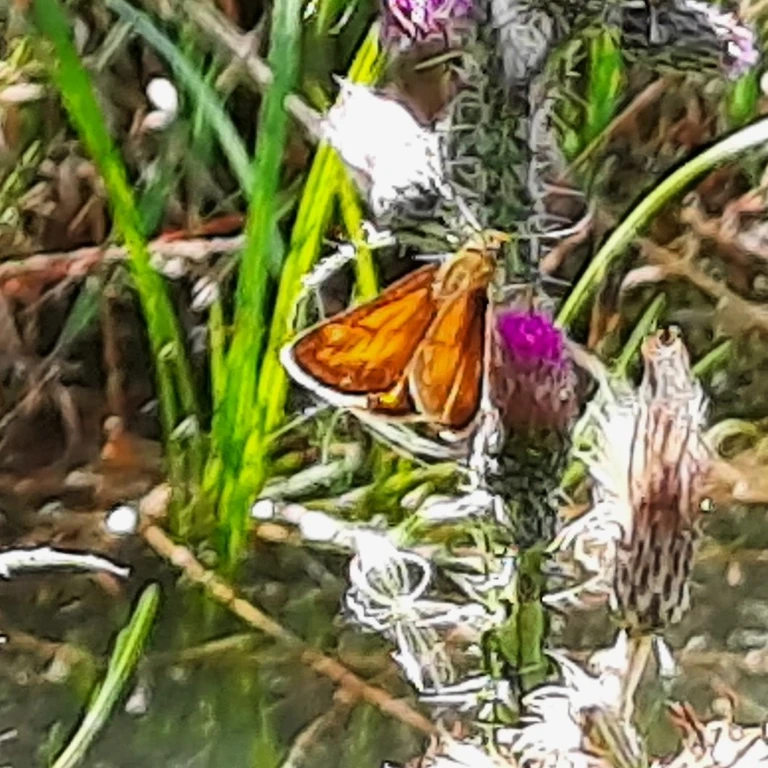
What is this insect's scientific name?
Ochlodes sylvanus (also Ochlodes venata)
